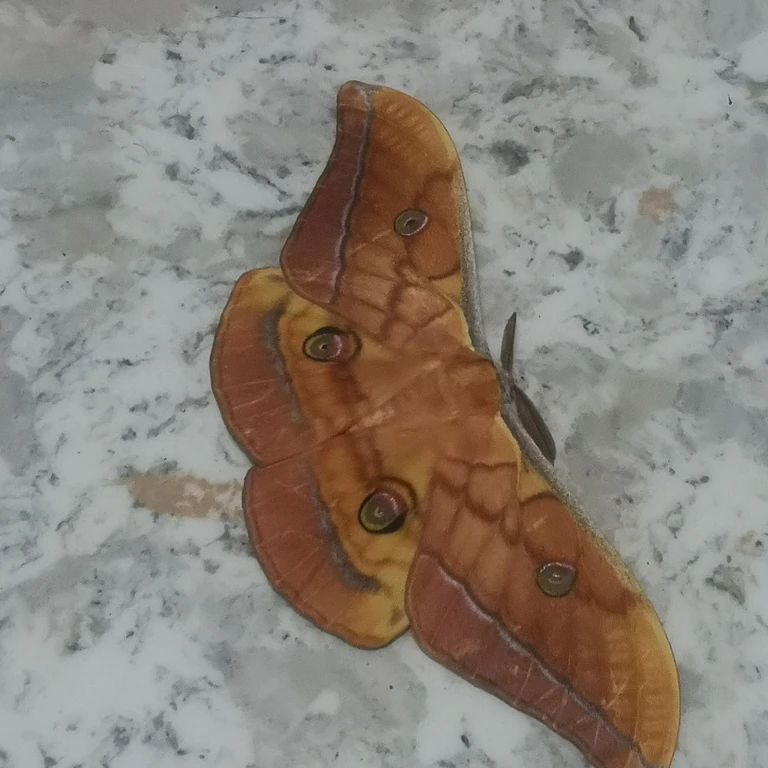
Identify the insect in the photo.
Antheraea yamamai
